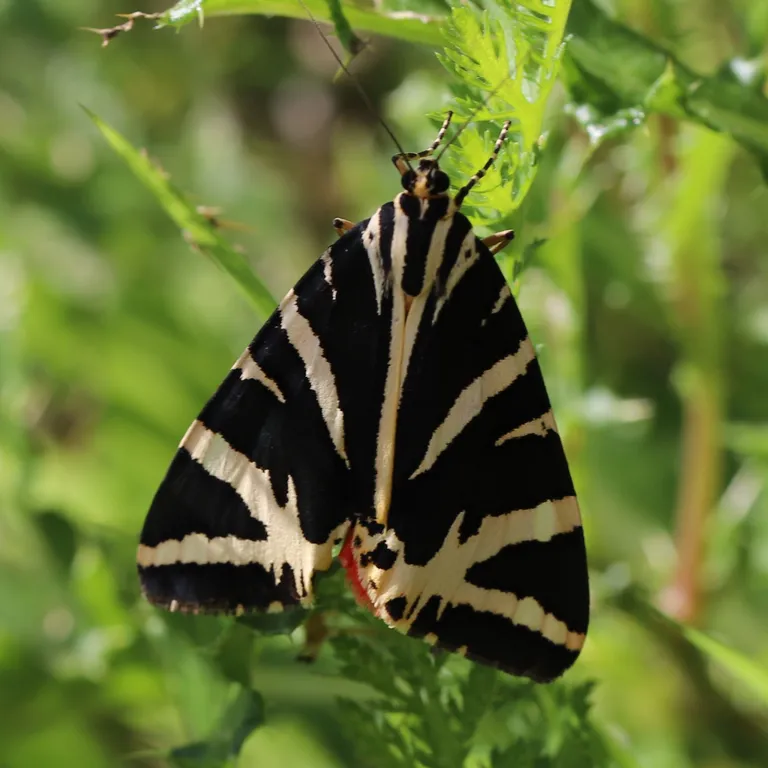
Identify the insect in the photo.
Euplagia quadripunctaria
